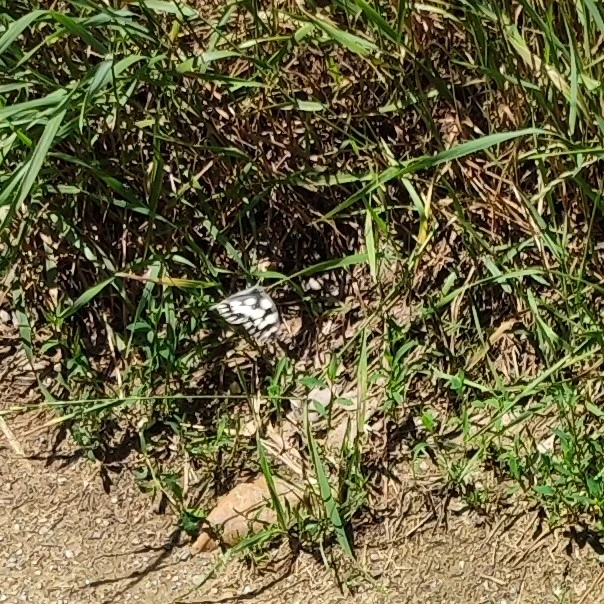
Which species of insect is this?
Melanargia galathea
